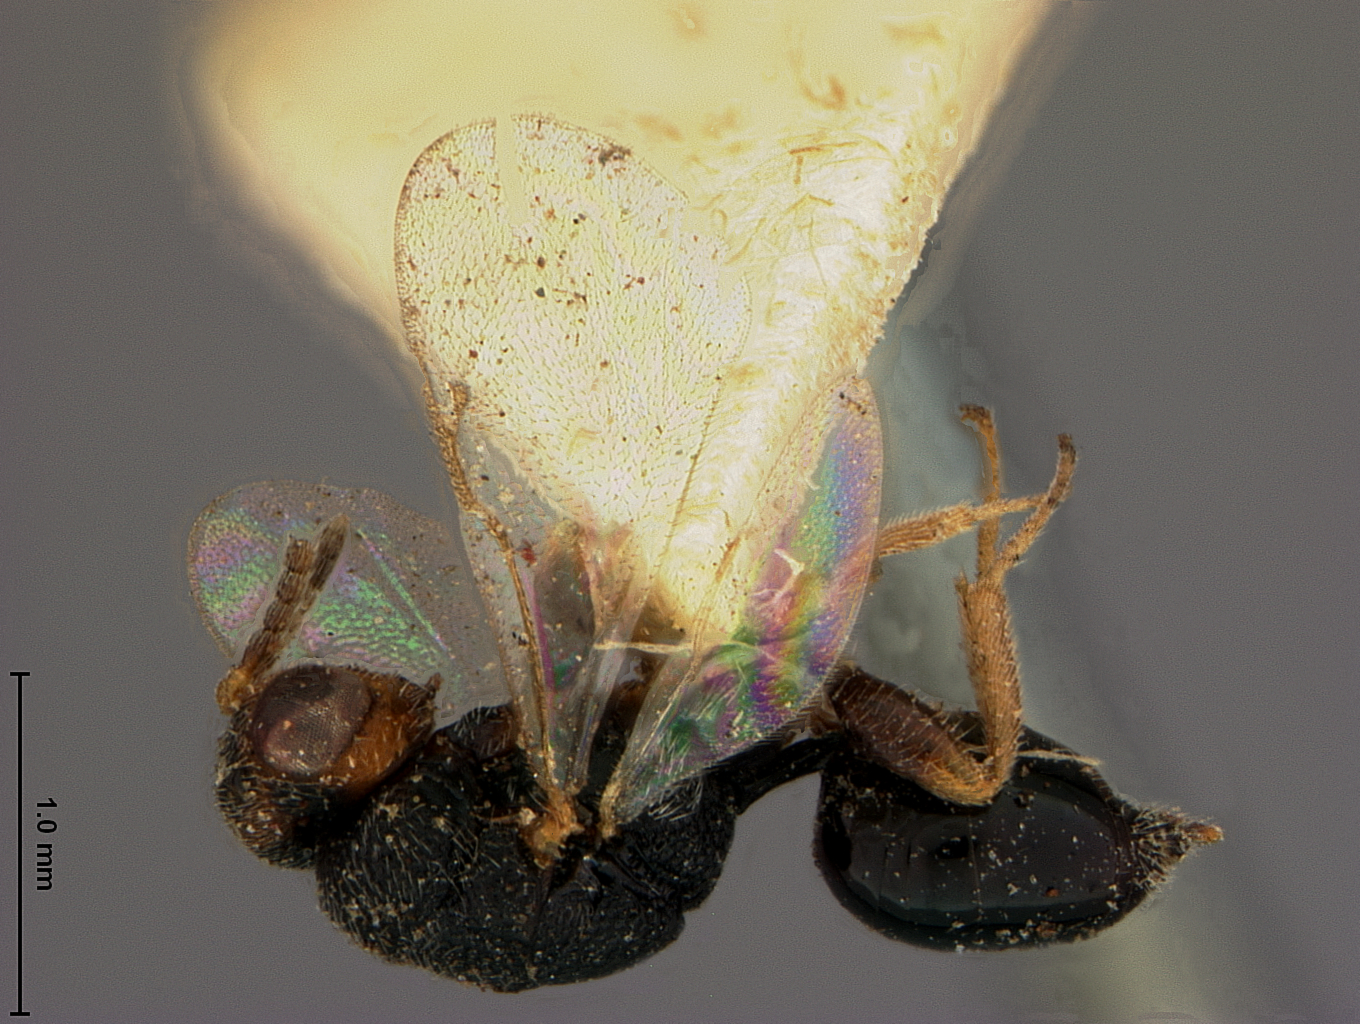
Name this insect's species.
Eurytoma lycti
